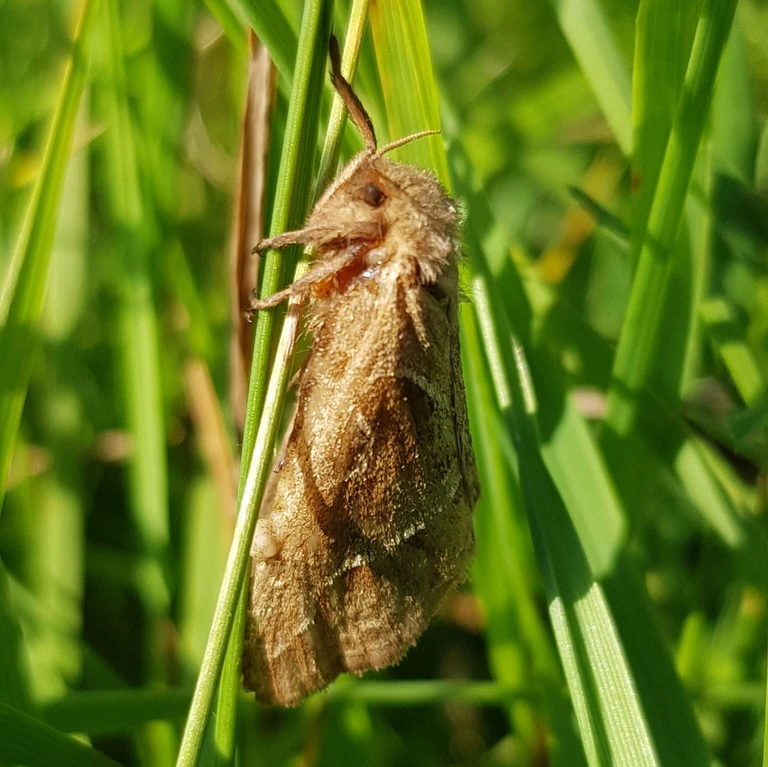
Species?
Triodia sylvina
